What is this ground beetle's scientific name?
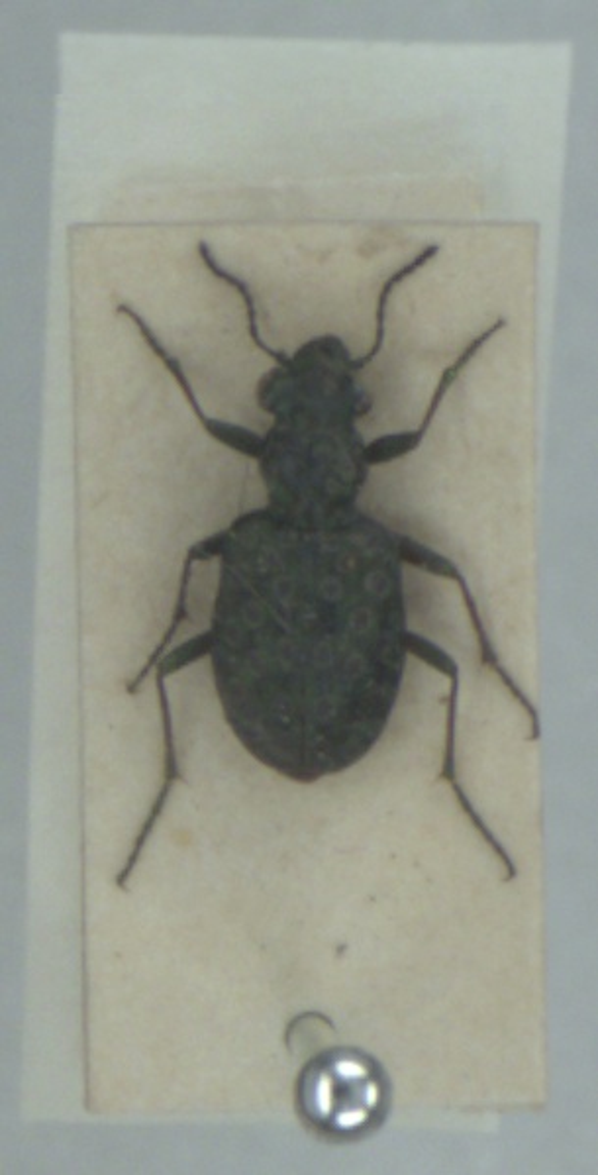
Elaphrus riparius
